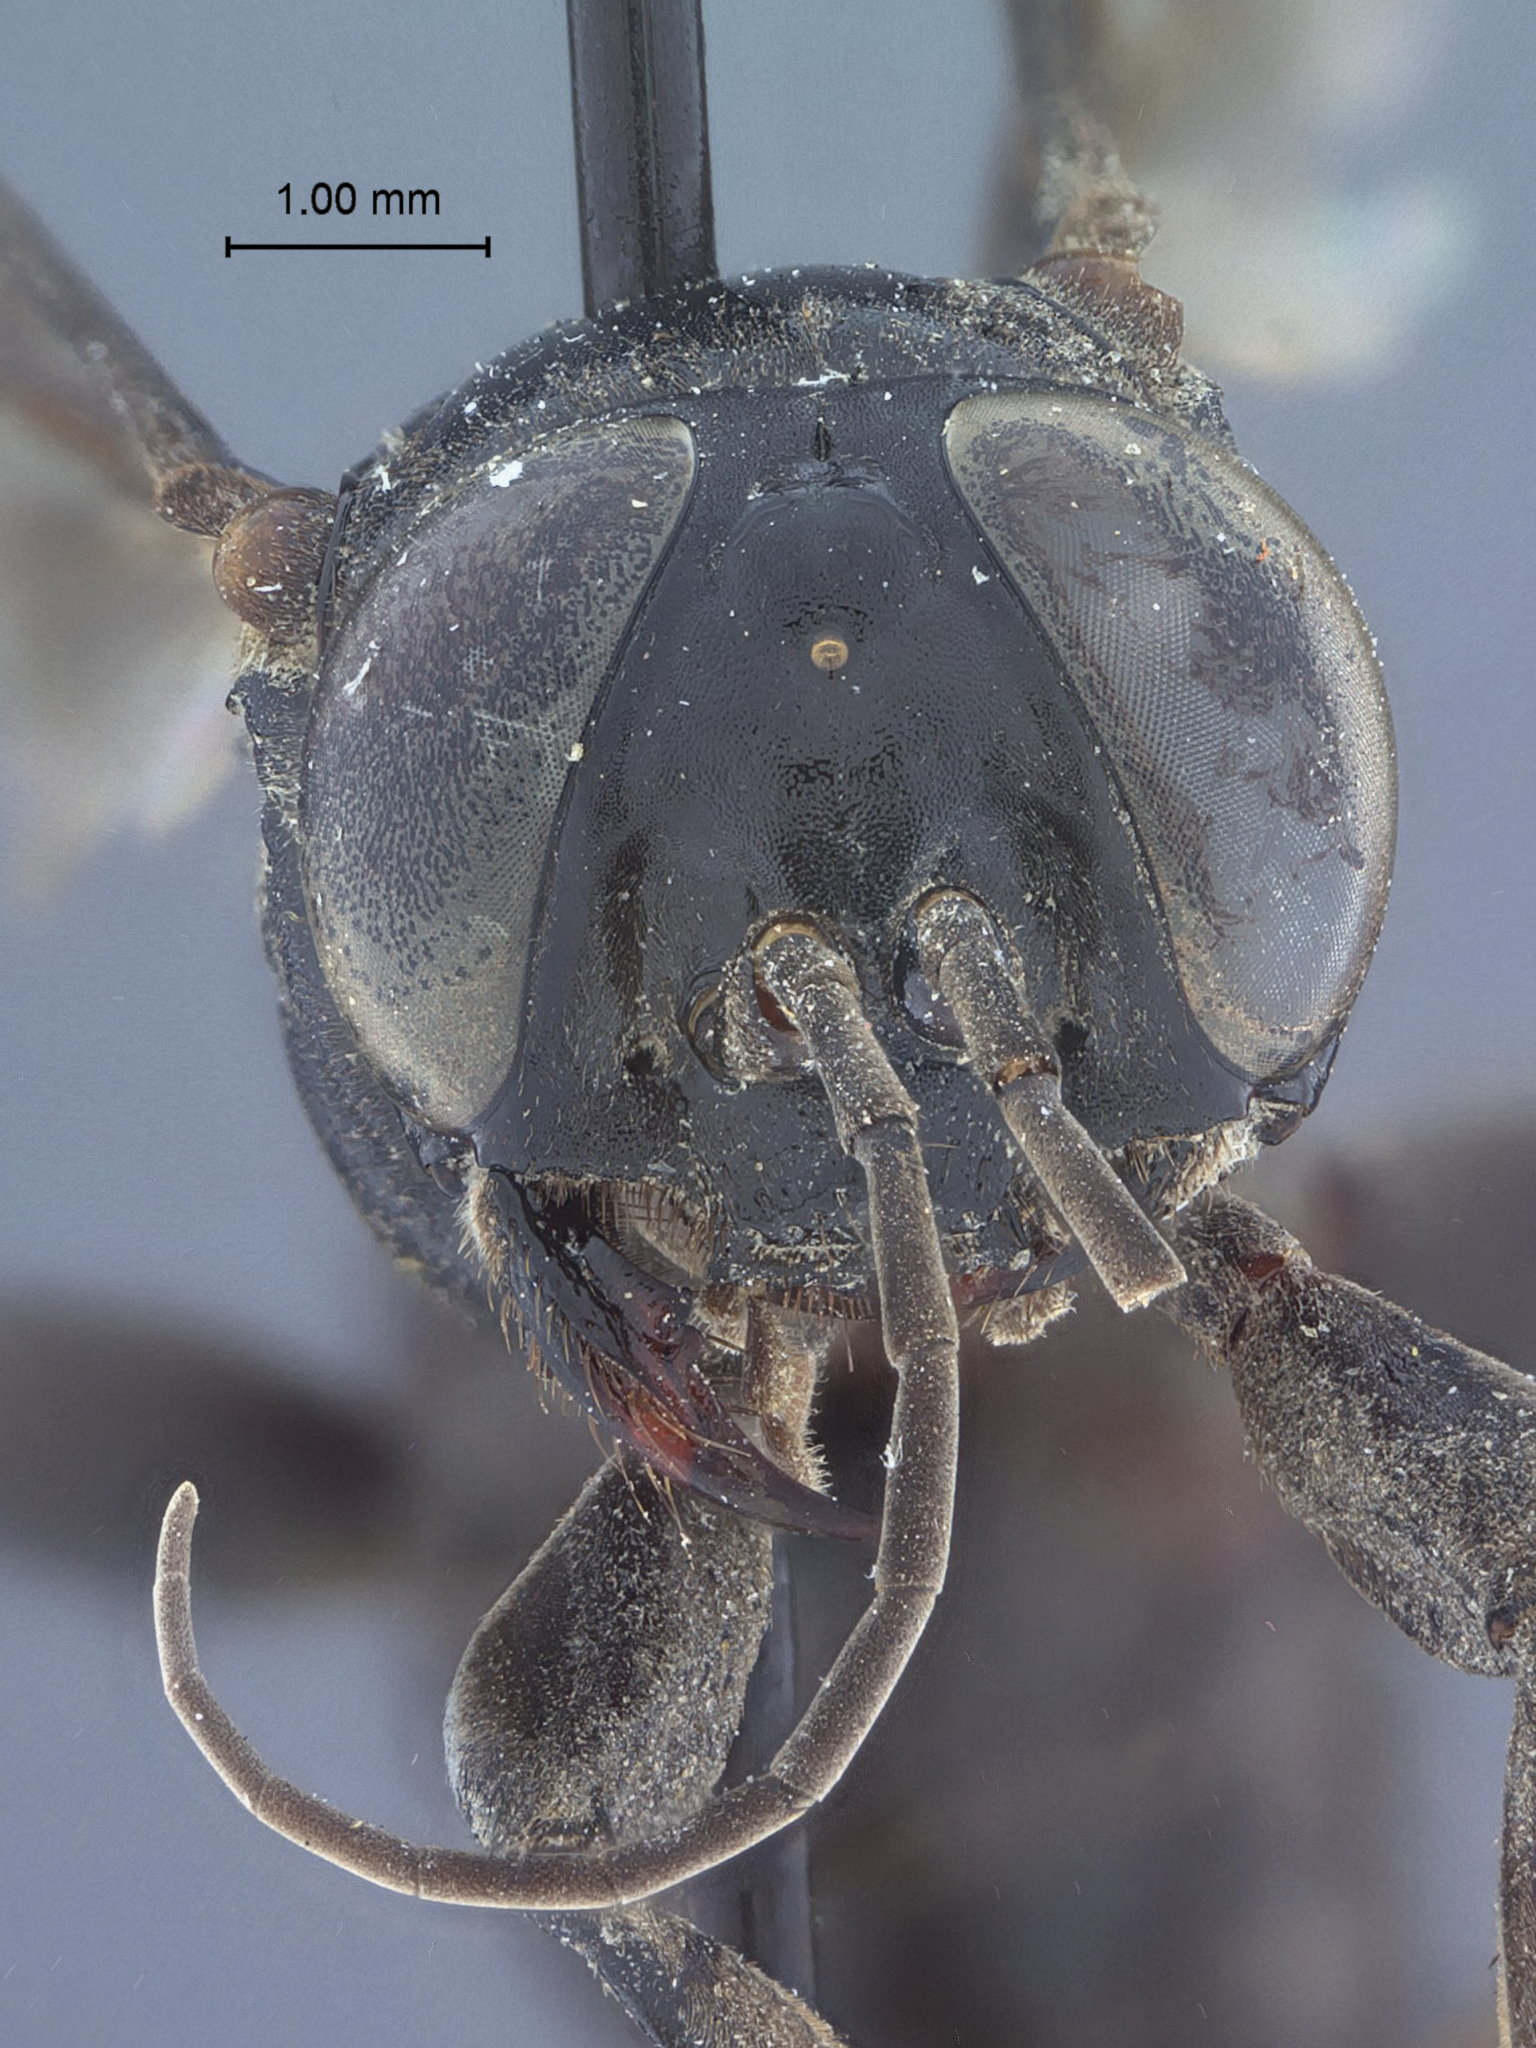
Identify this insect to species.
Larropsis dolosana
